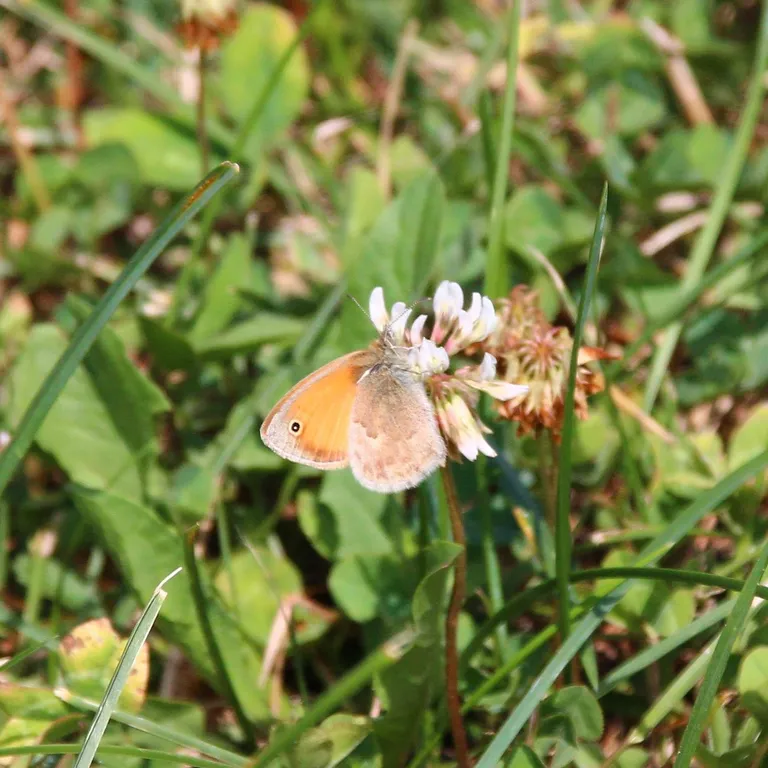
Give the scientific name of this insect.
Coenonympha pamphilus
